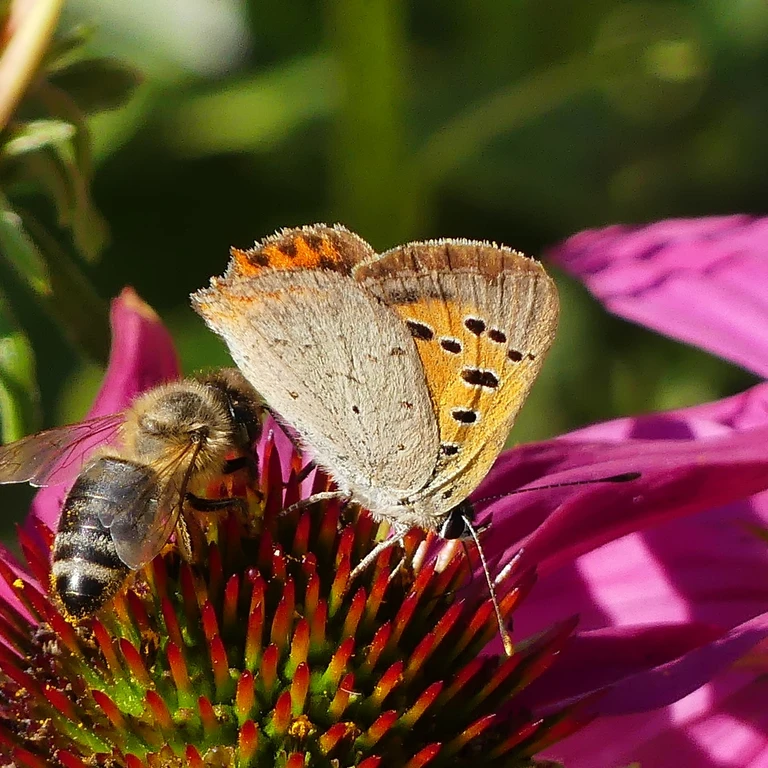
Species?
Lycaena phlaeas
